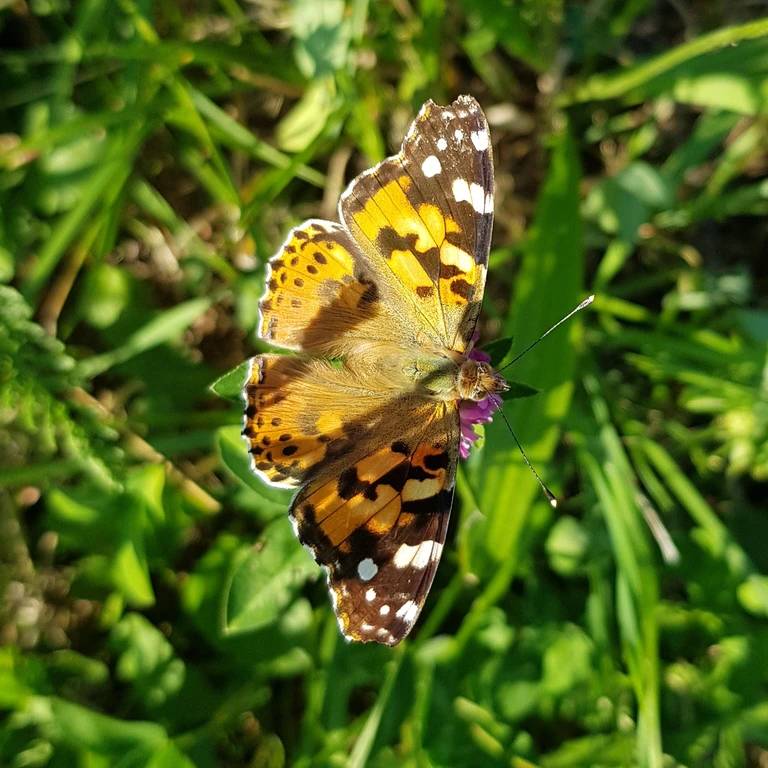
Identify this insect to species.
Vanessa cardui
